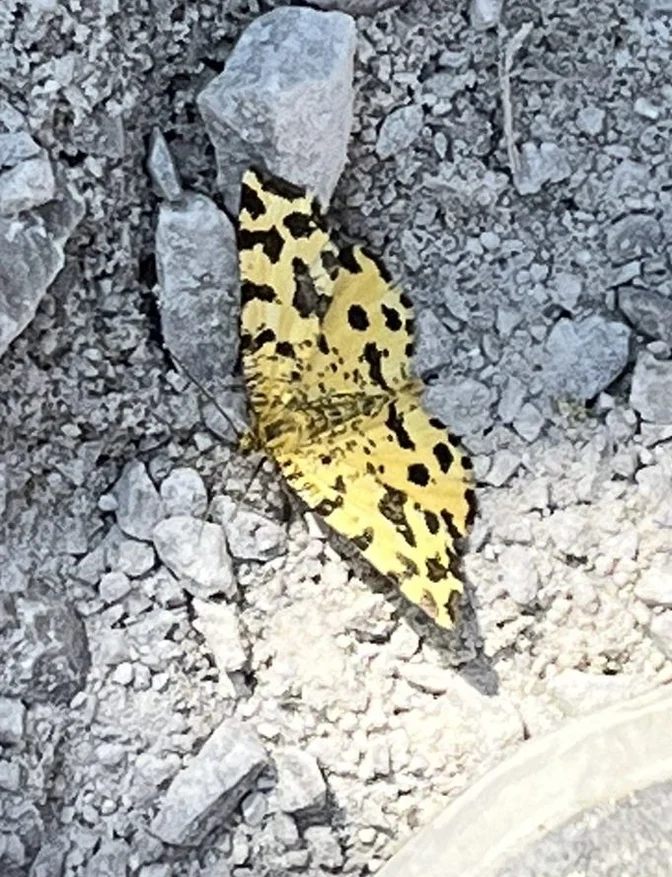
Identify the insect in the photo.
Pseudopanthera macularia
